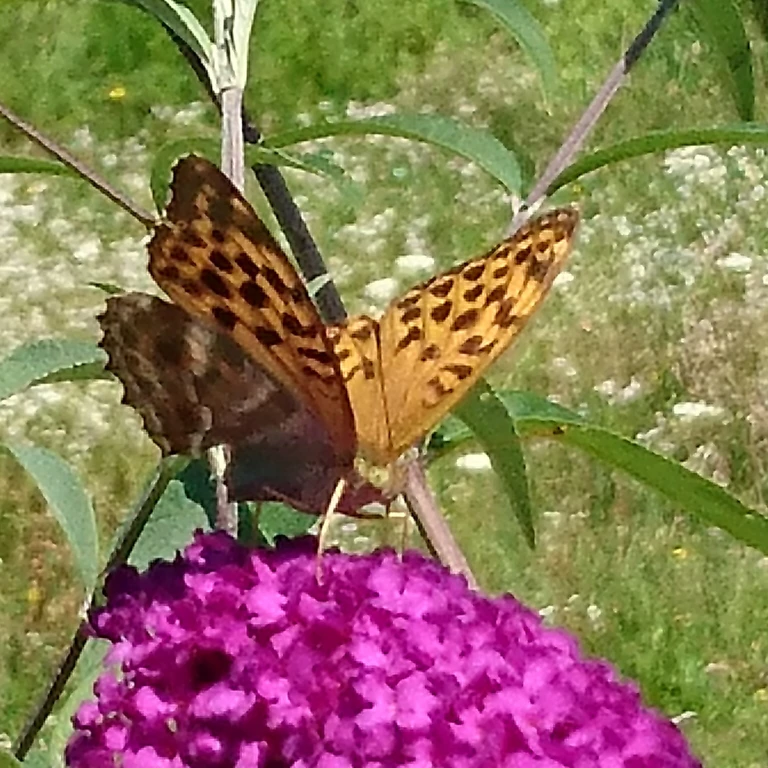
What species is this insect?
Argynnis paphia
